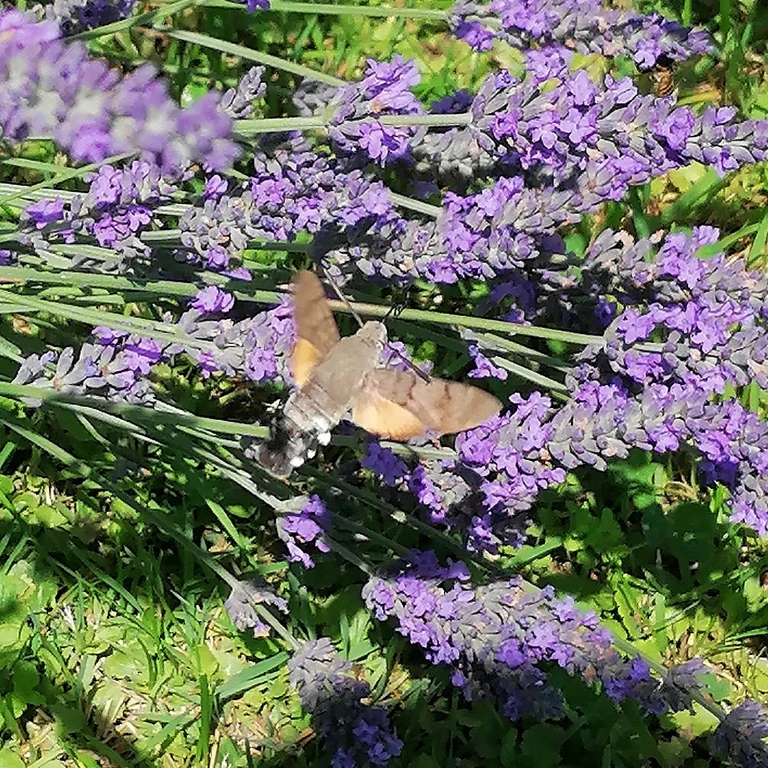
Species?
Macroglossum stellatarum
